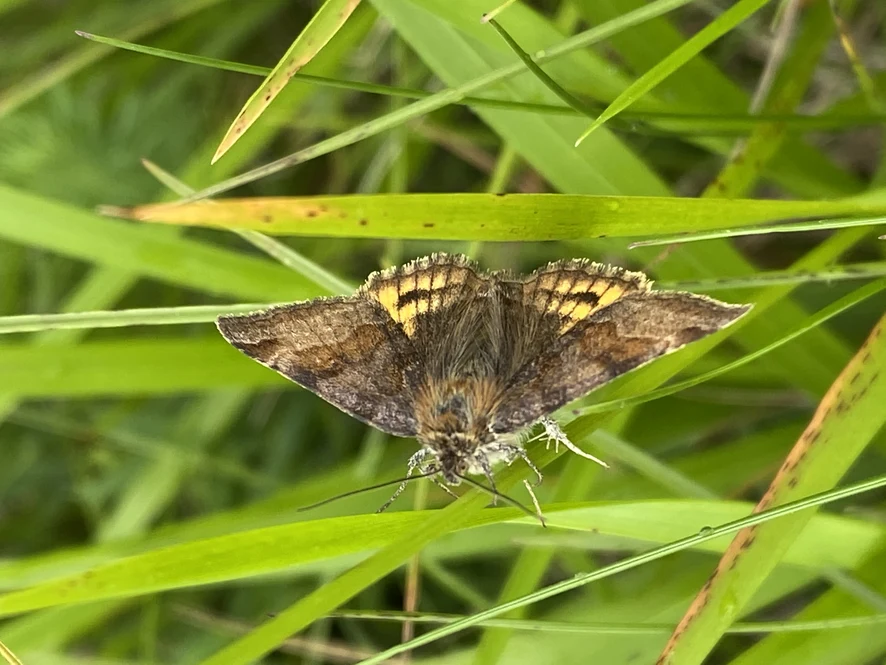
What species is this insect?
Euclidia glyphica
